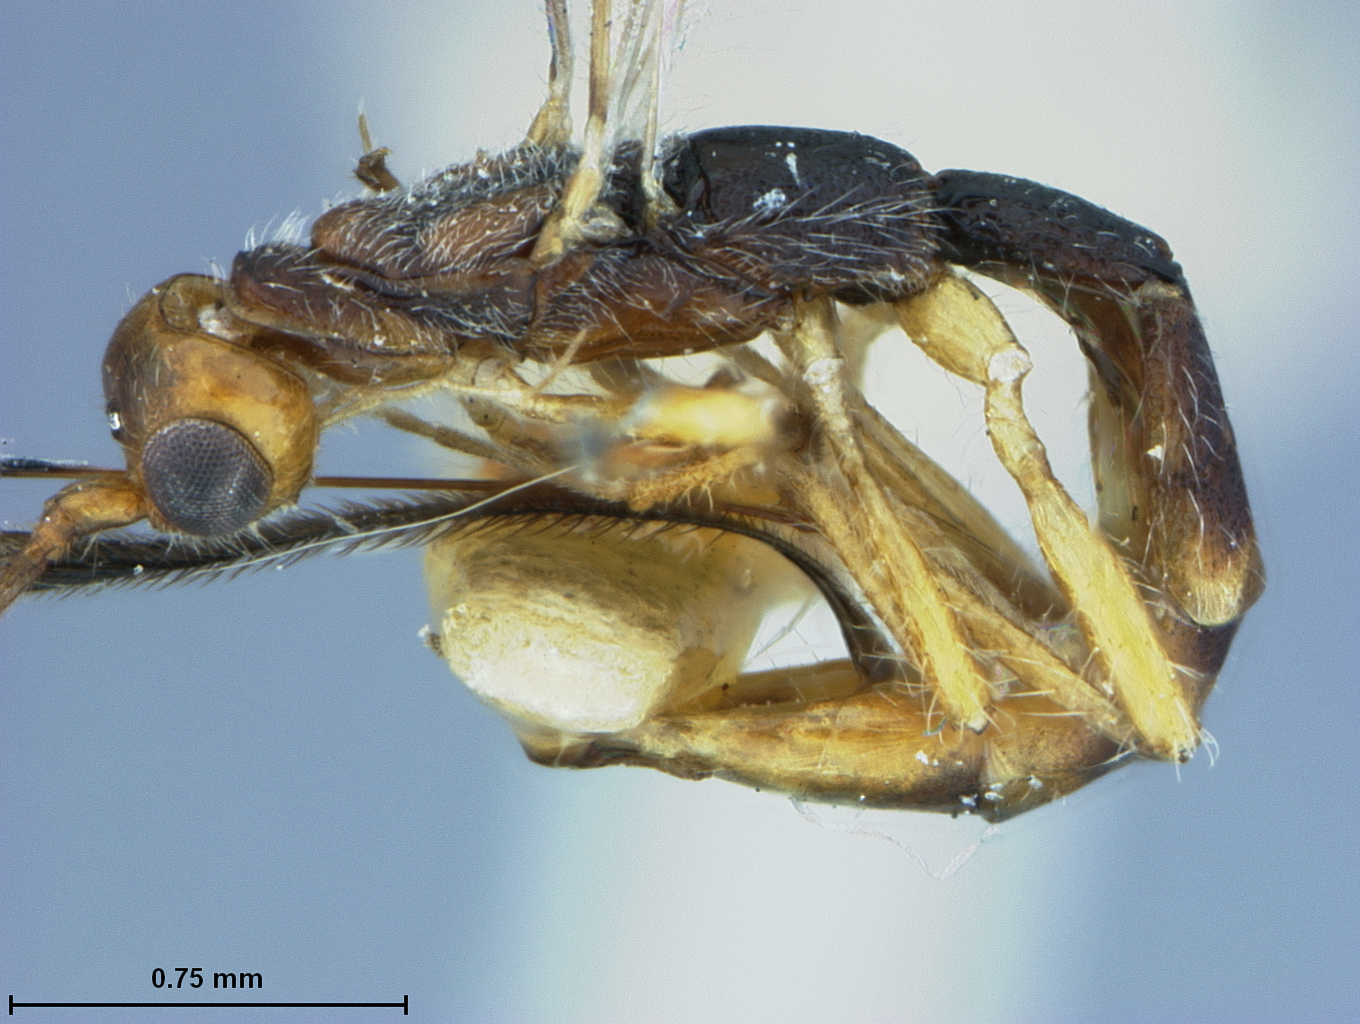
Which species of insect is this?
Hecabolus ruficeps
